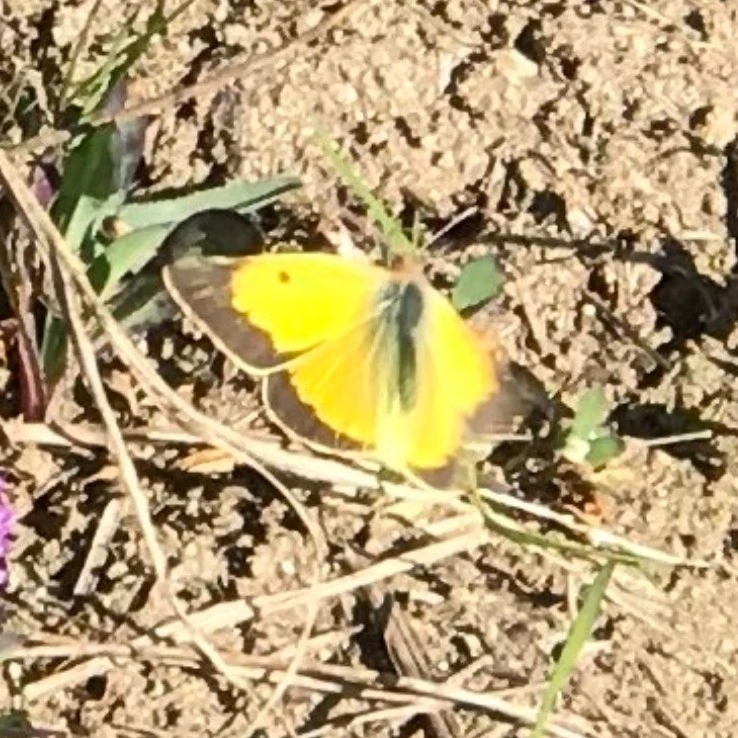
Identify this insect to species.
Colias croceus
